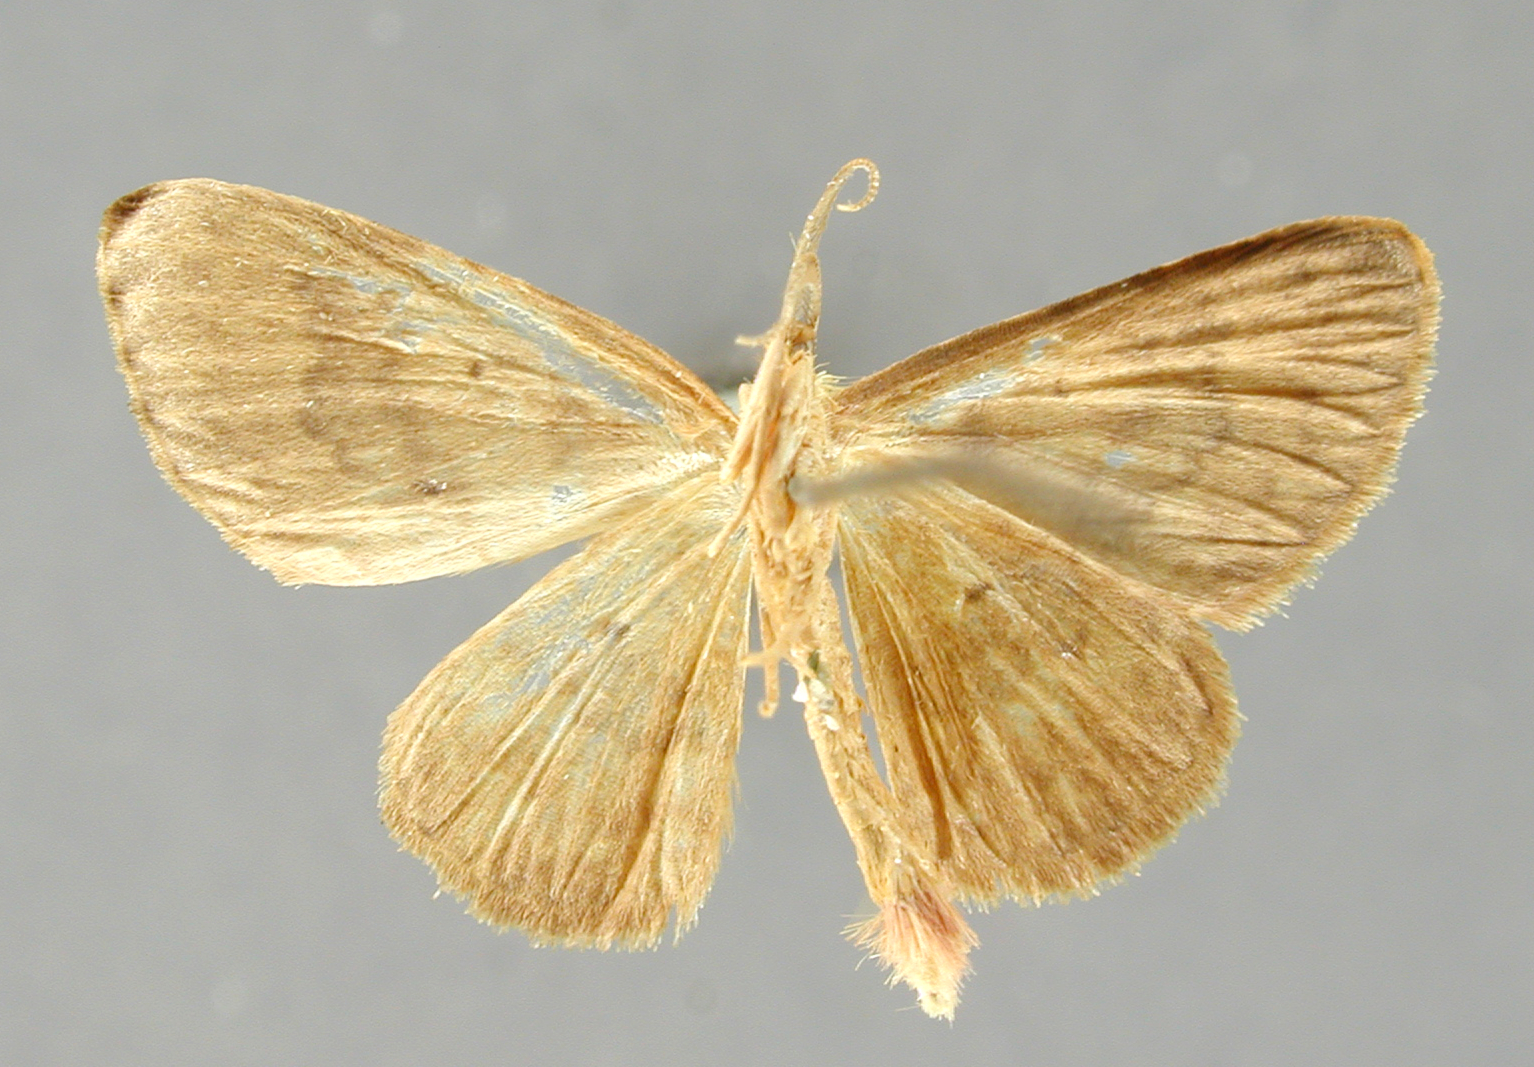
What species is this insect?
Cambogia mediogrisea
